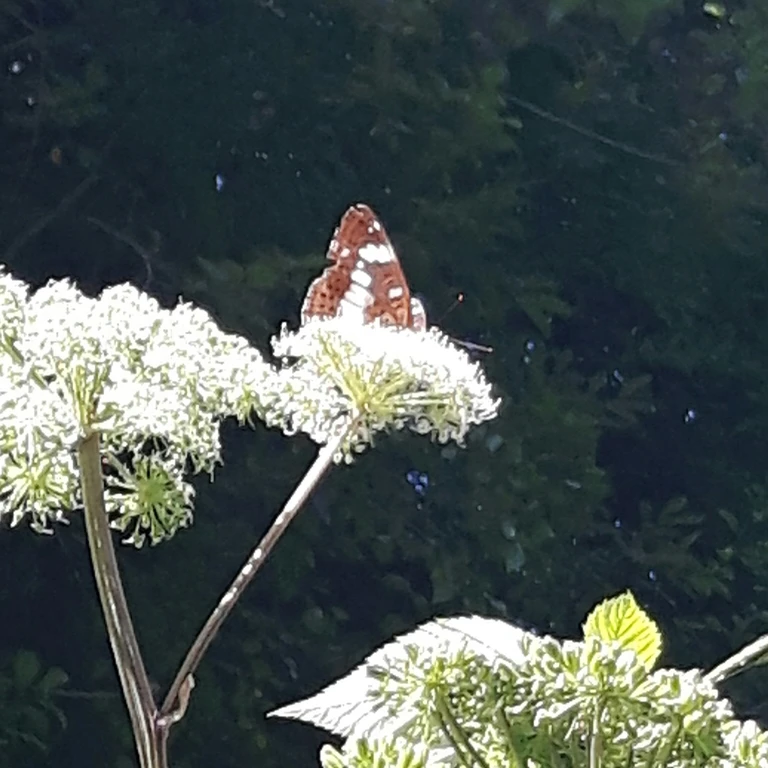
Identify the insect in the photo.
Limenitis camilla (also Ladoga camilla)
